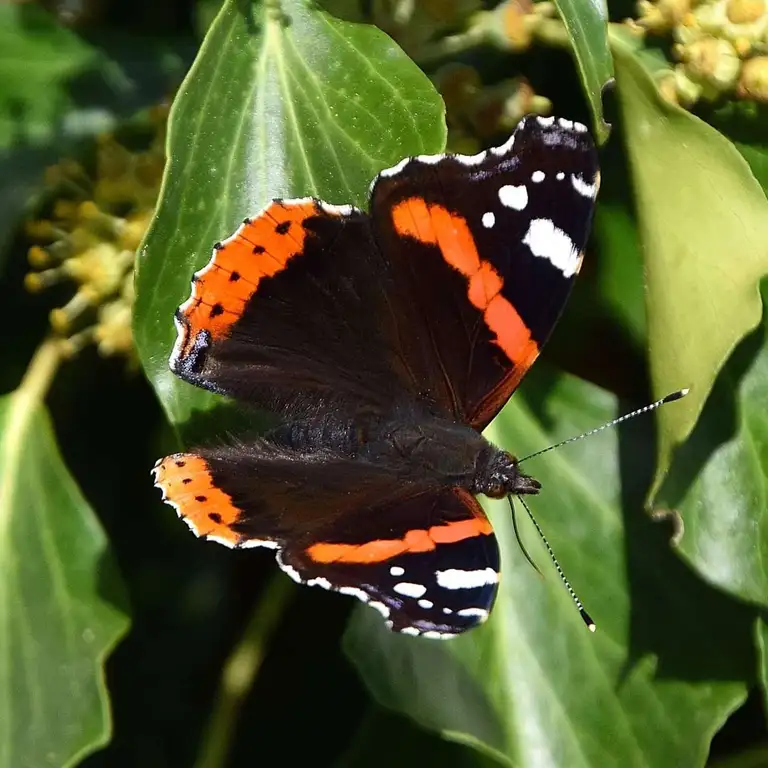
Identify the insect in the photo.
Vanessa atalanta
